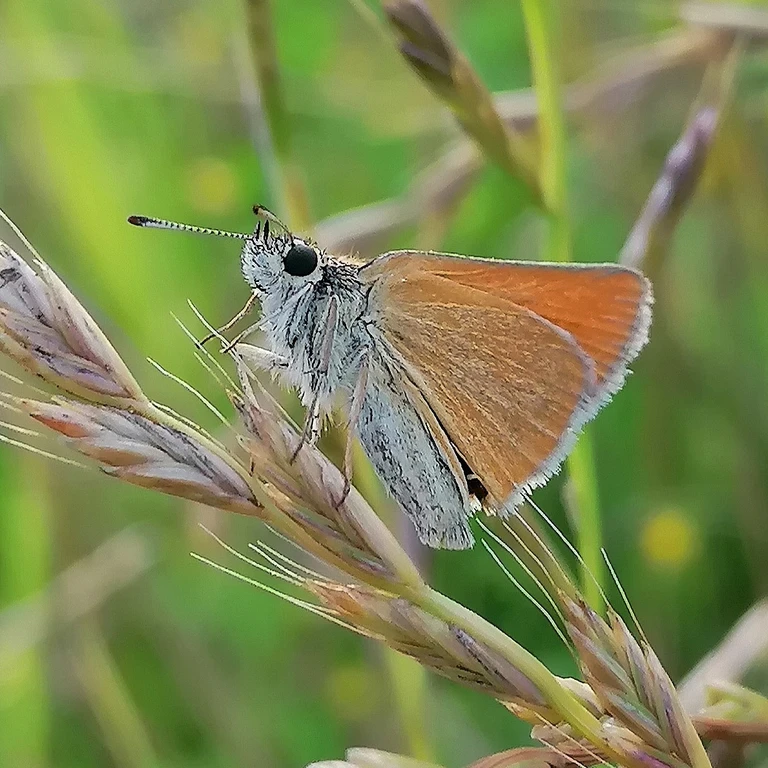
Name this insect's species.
Thymelicus lineola
